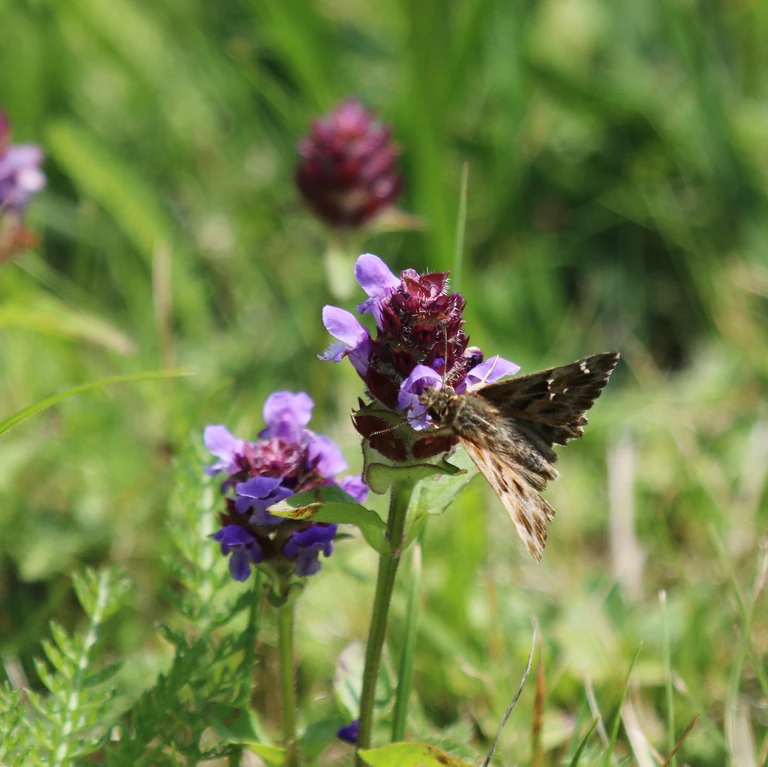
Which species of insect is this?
Carcharodus alceae
